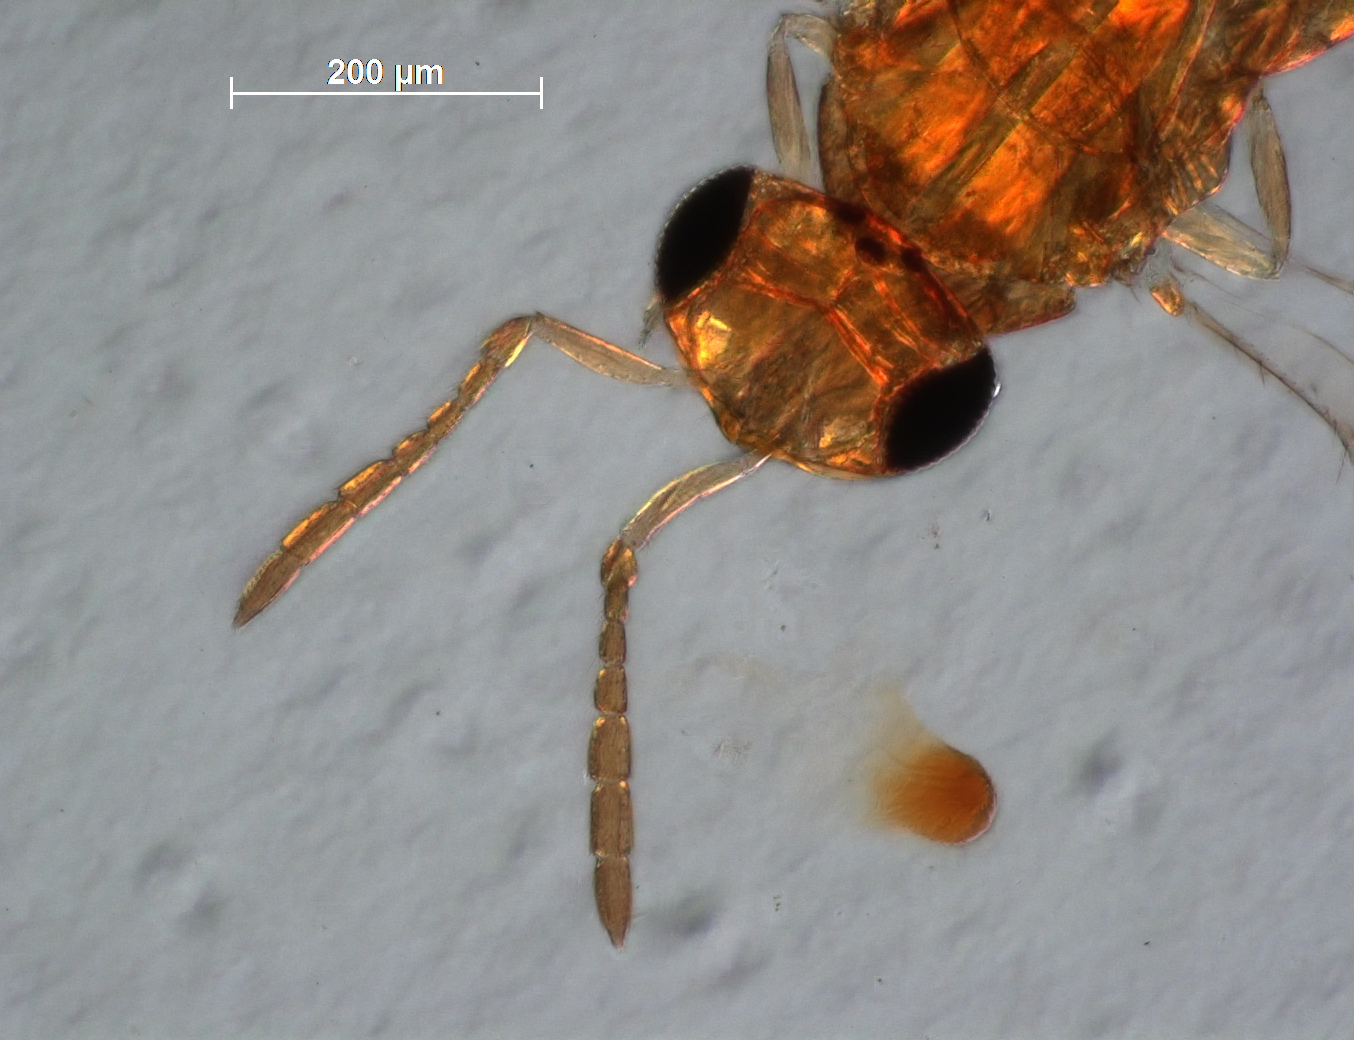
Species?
Aspidiotiphagus flavus
